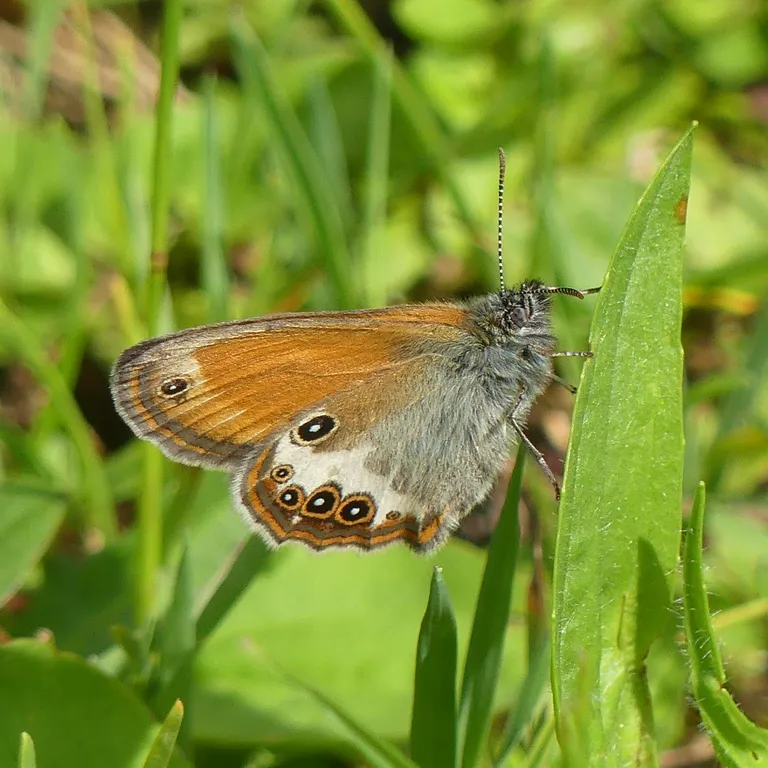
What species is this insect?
Coenonympha arcania
